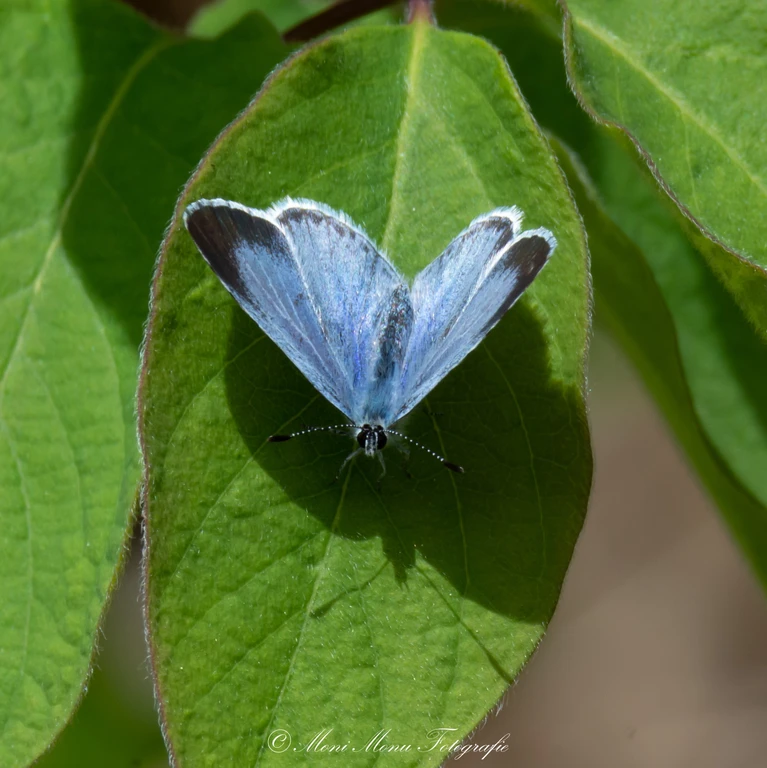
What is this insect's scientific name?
Celastrina argiolus
